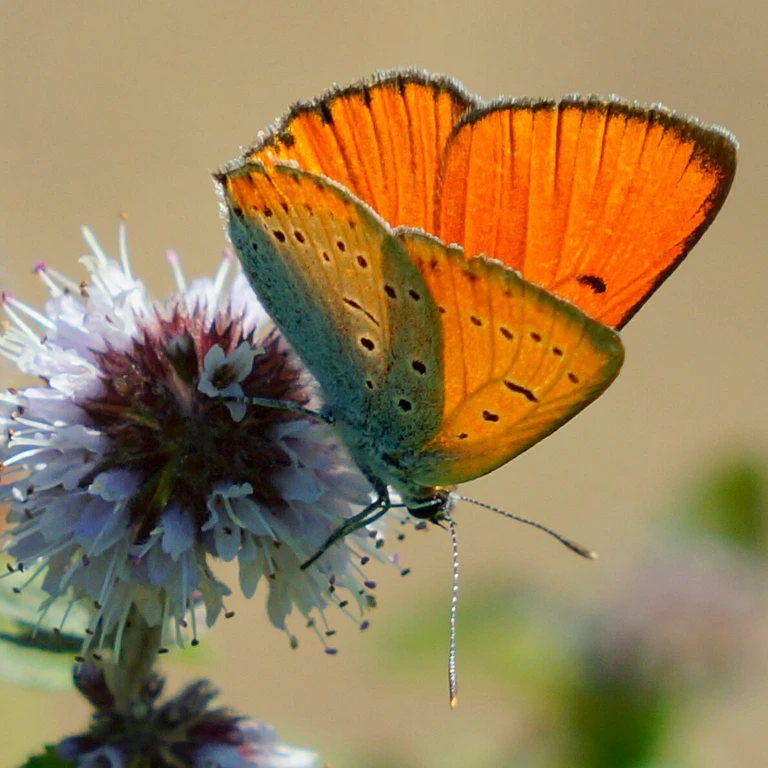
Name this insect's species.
Lycaena dispar
